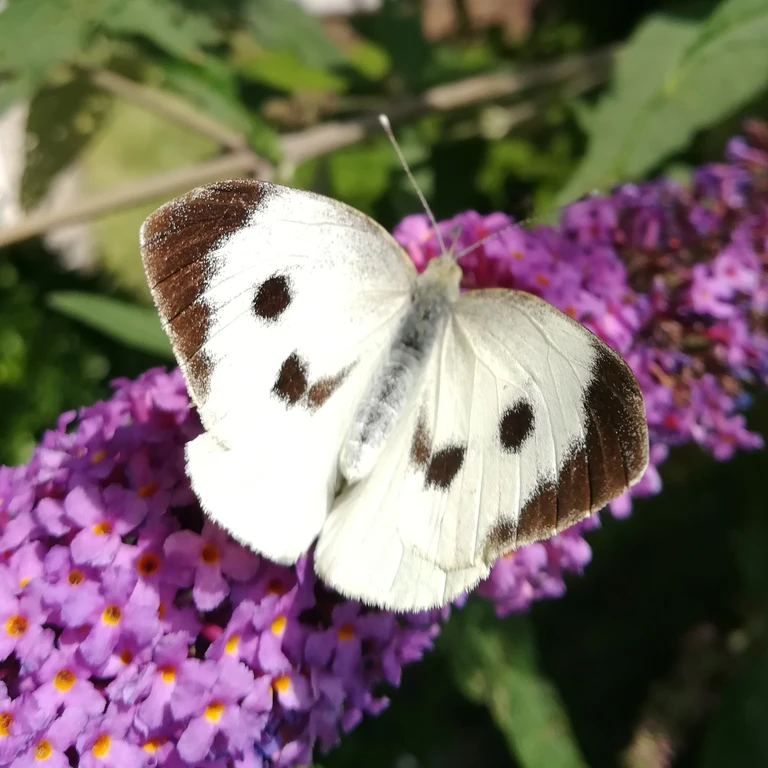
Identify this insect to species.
Pieris brassicae
